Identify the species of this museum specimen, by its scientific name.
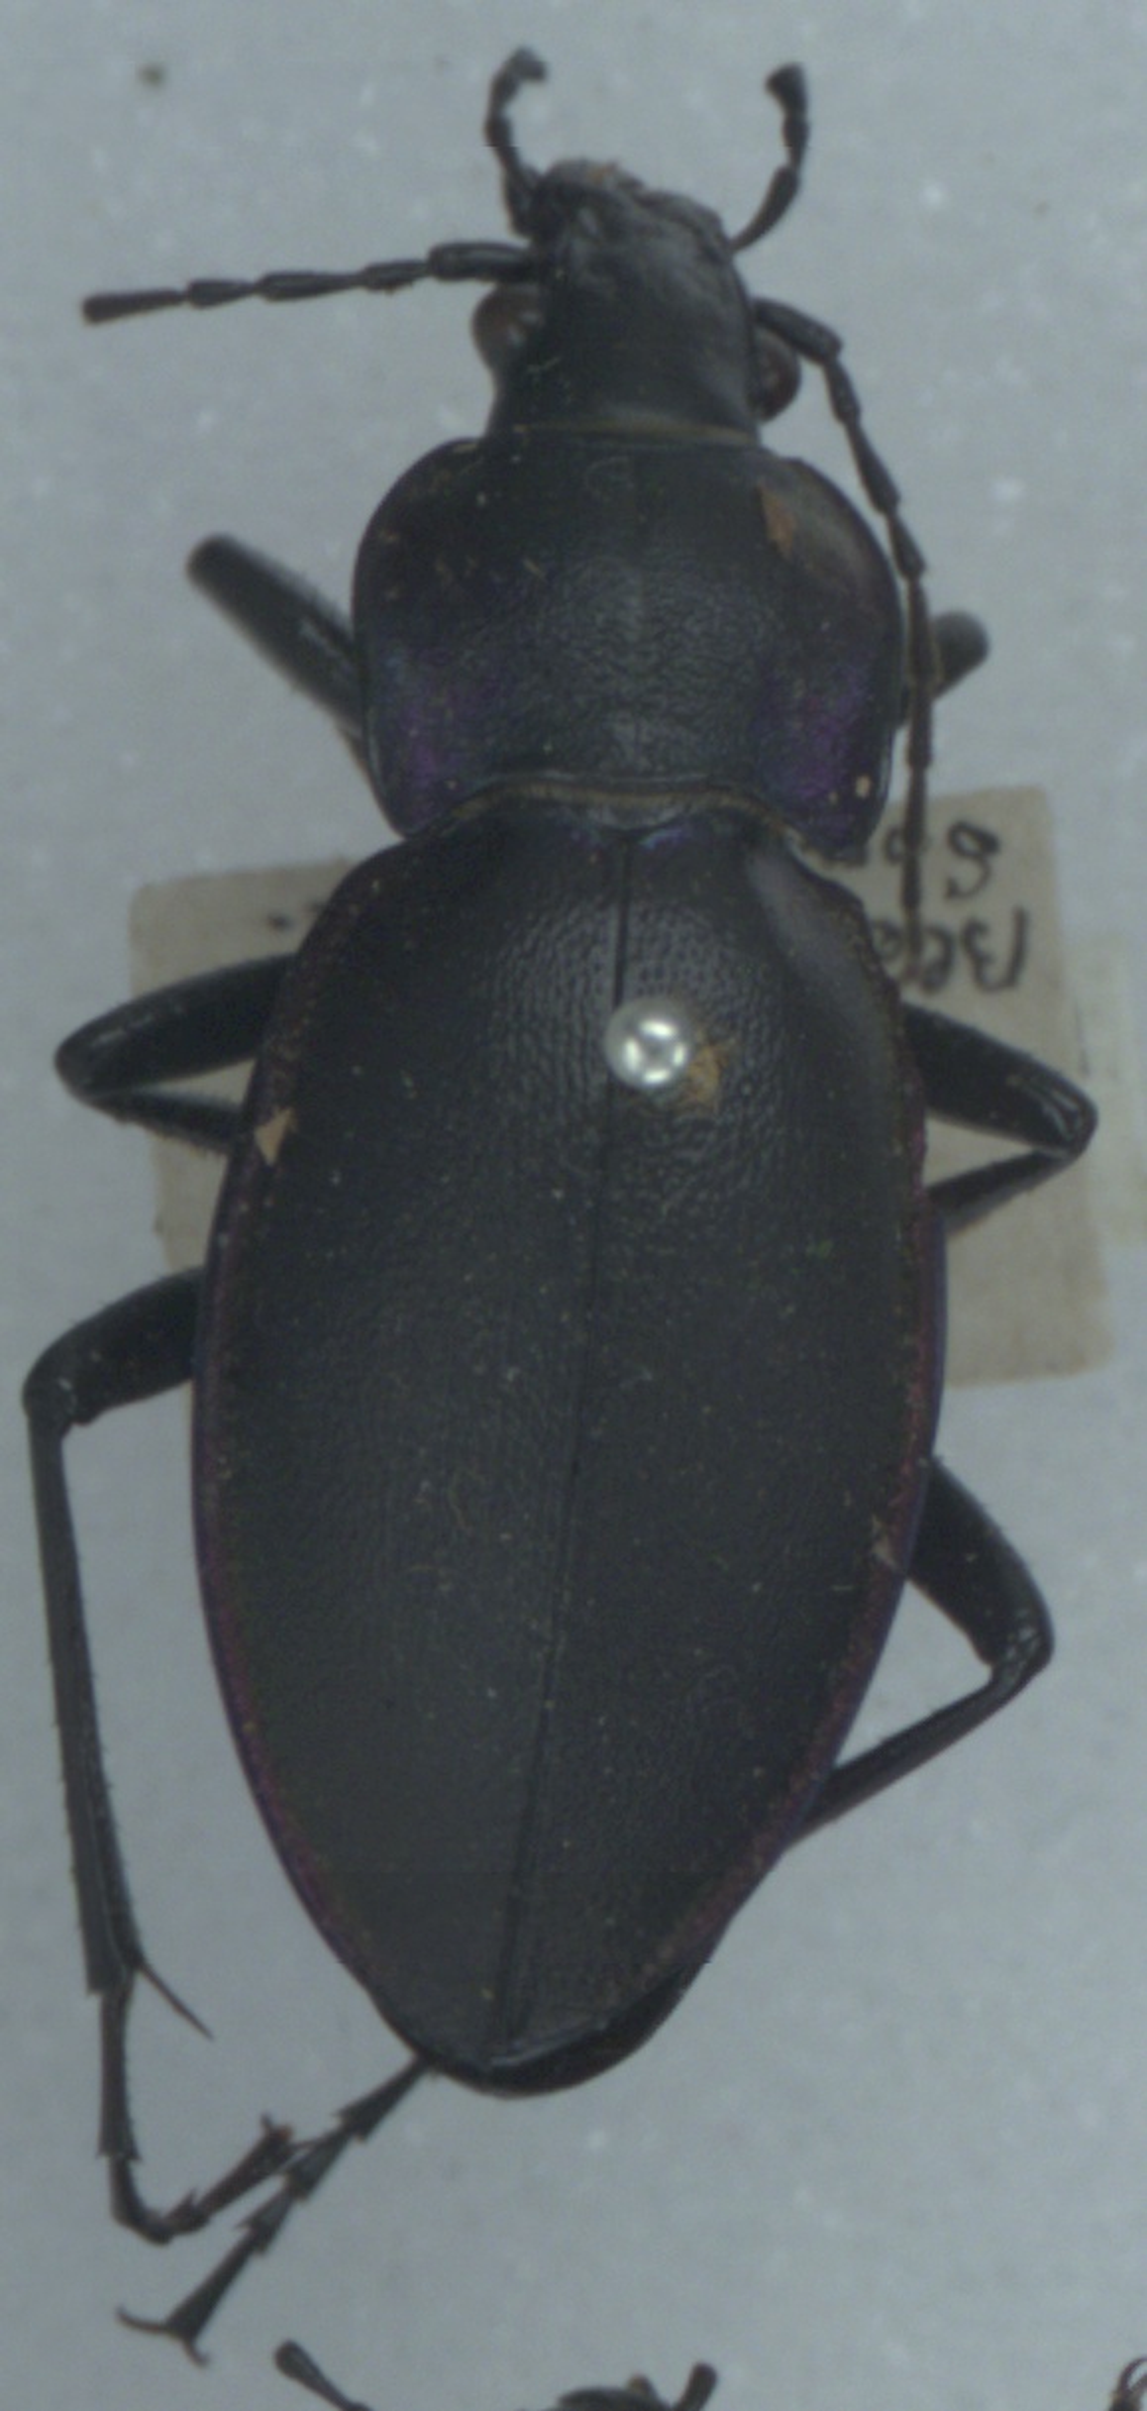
Carabus violaceus
